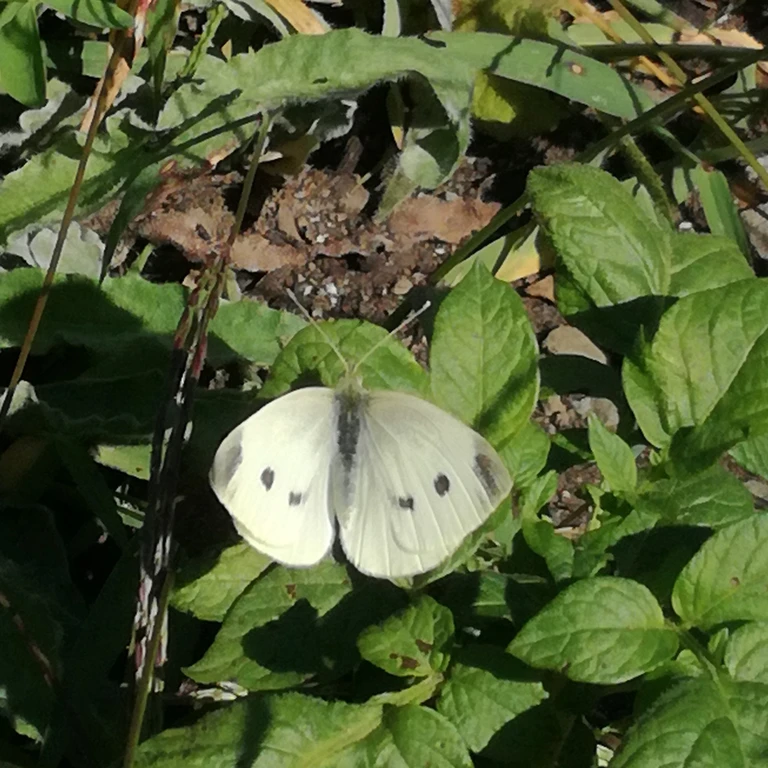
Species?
Pieris rapae
